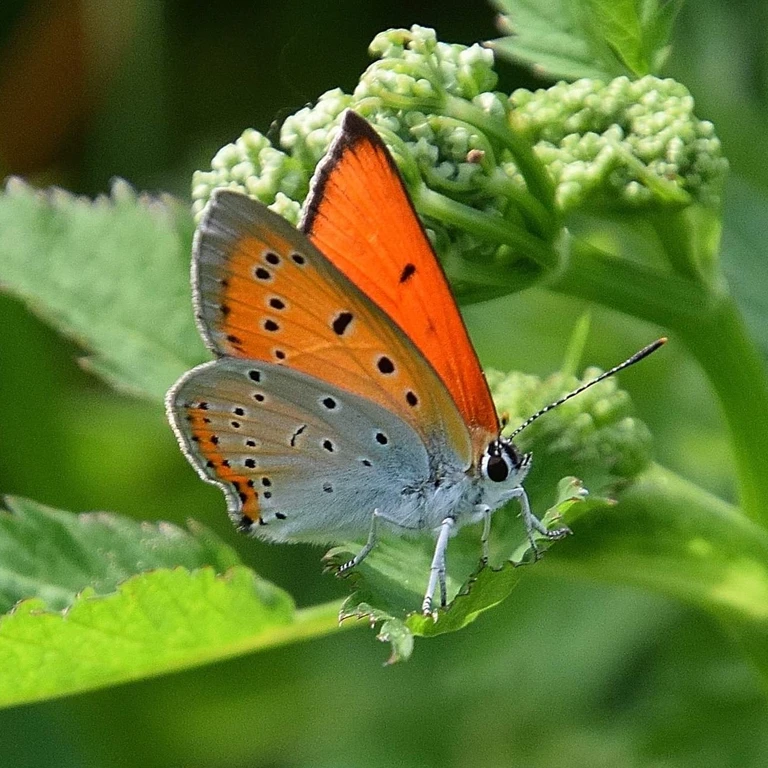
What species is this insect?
Lycaena dispar
